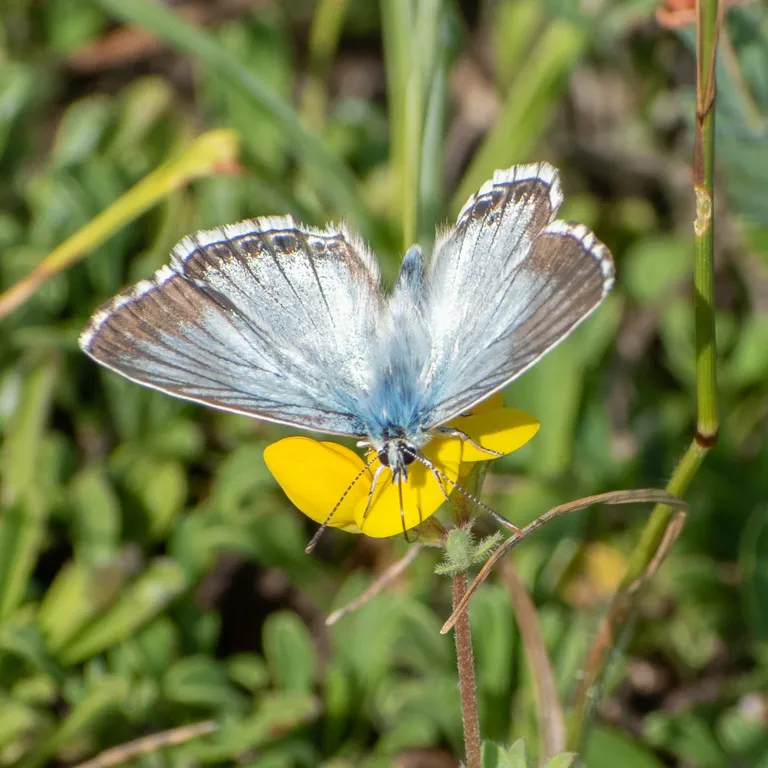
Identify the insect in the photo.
Lysandra coridon
